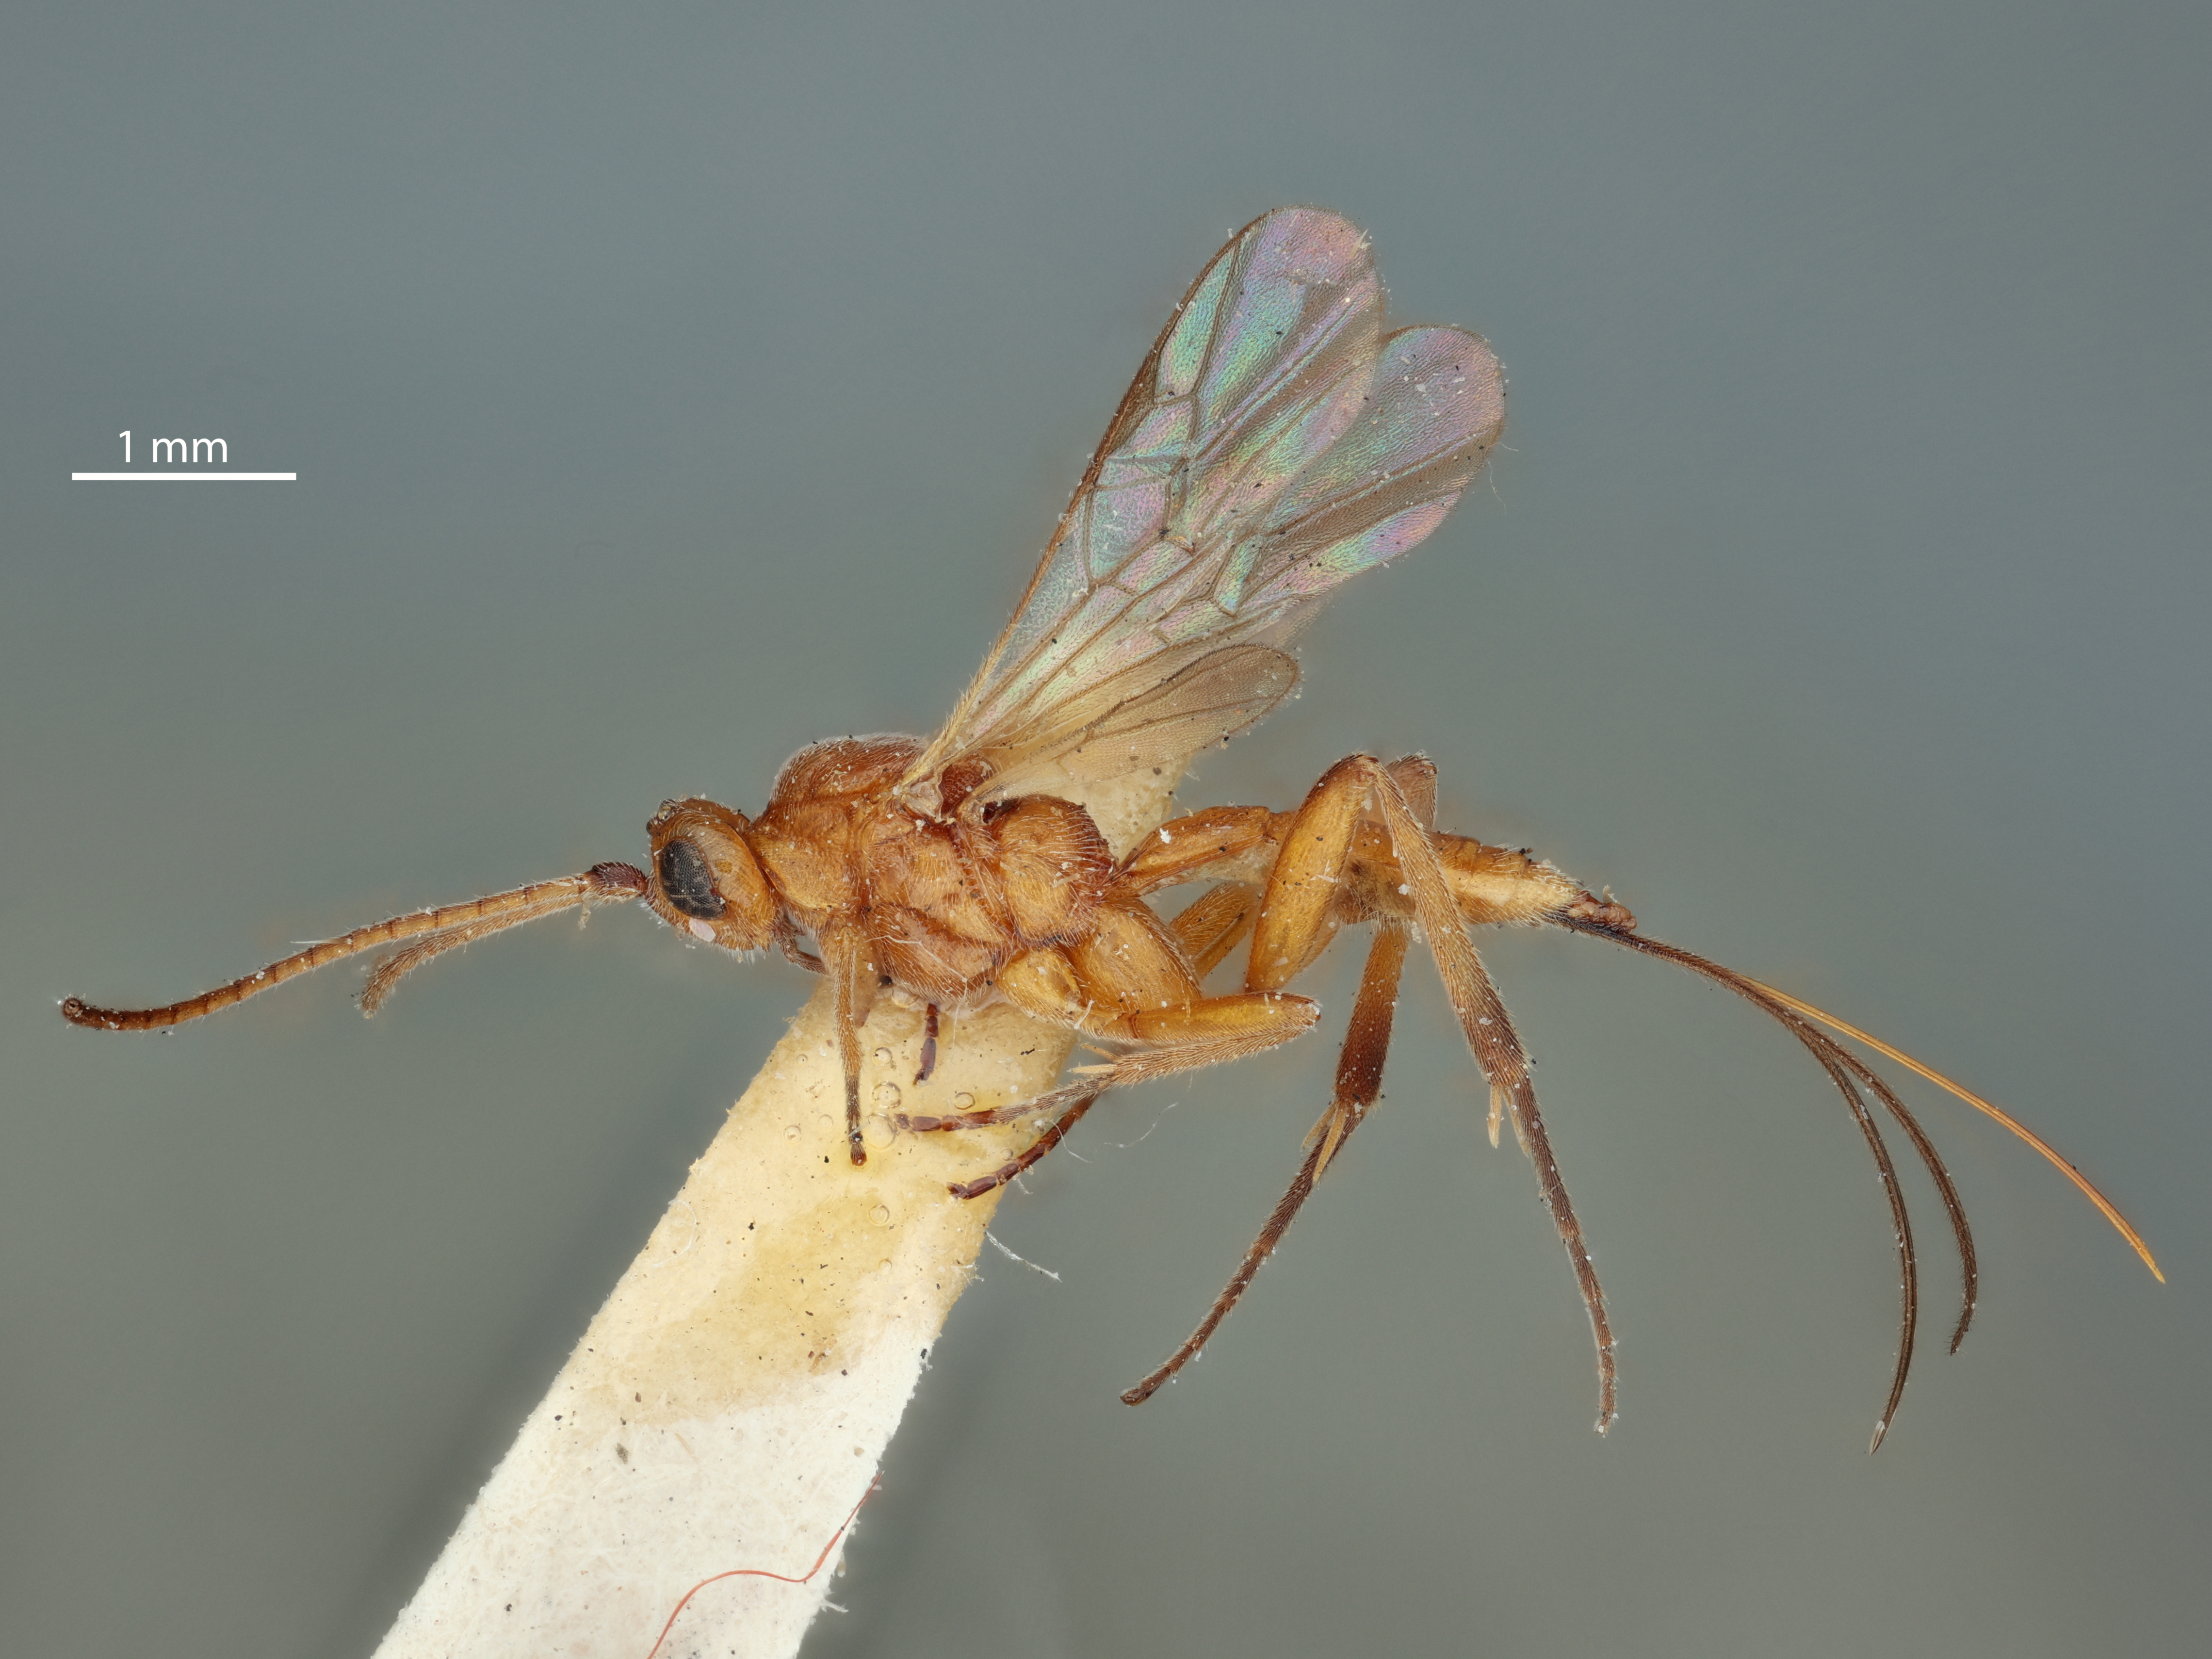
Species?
Orgilus comptanae
